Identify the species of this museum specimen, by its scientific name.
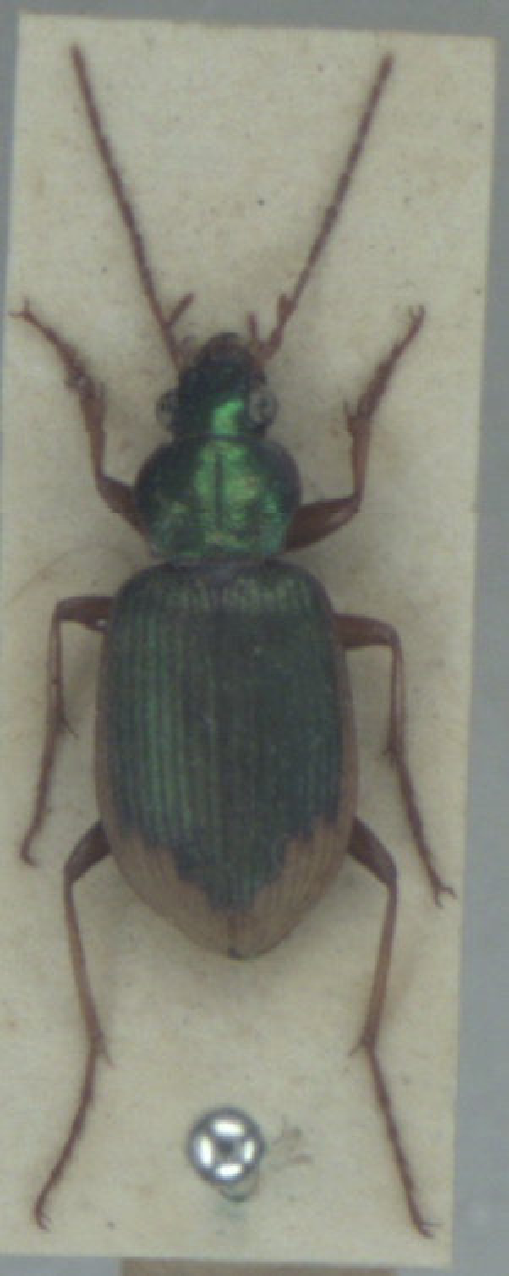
Chlaenius vestitus
